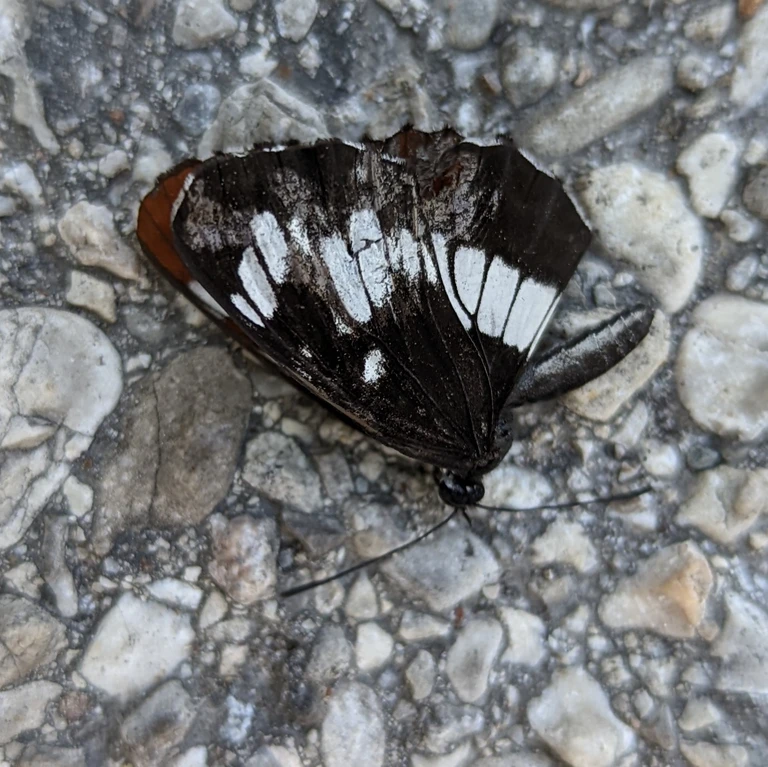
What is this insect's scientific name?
Neptis rivularis
